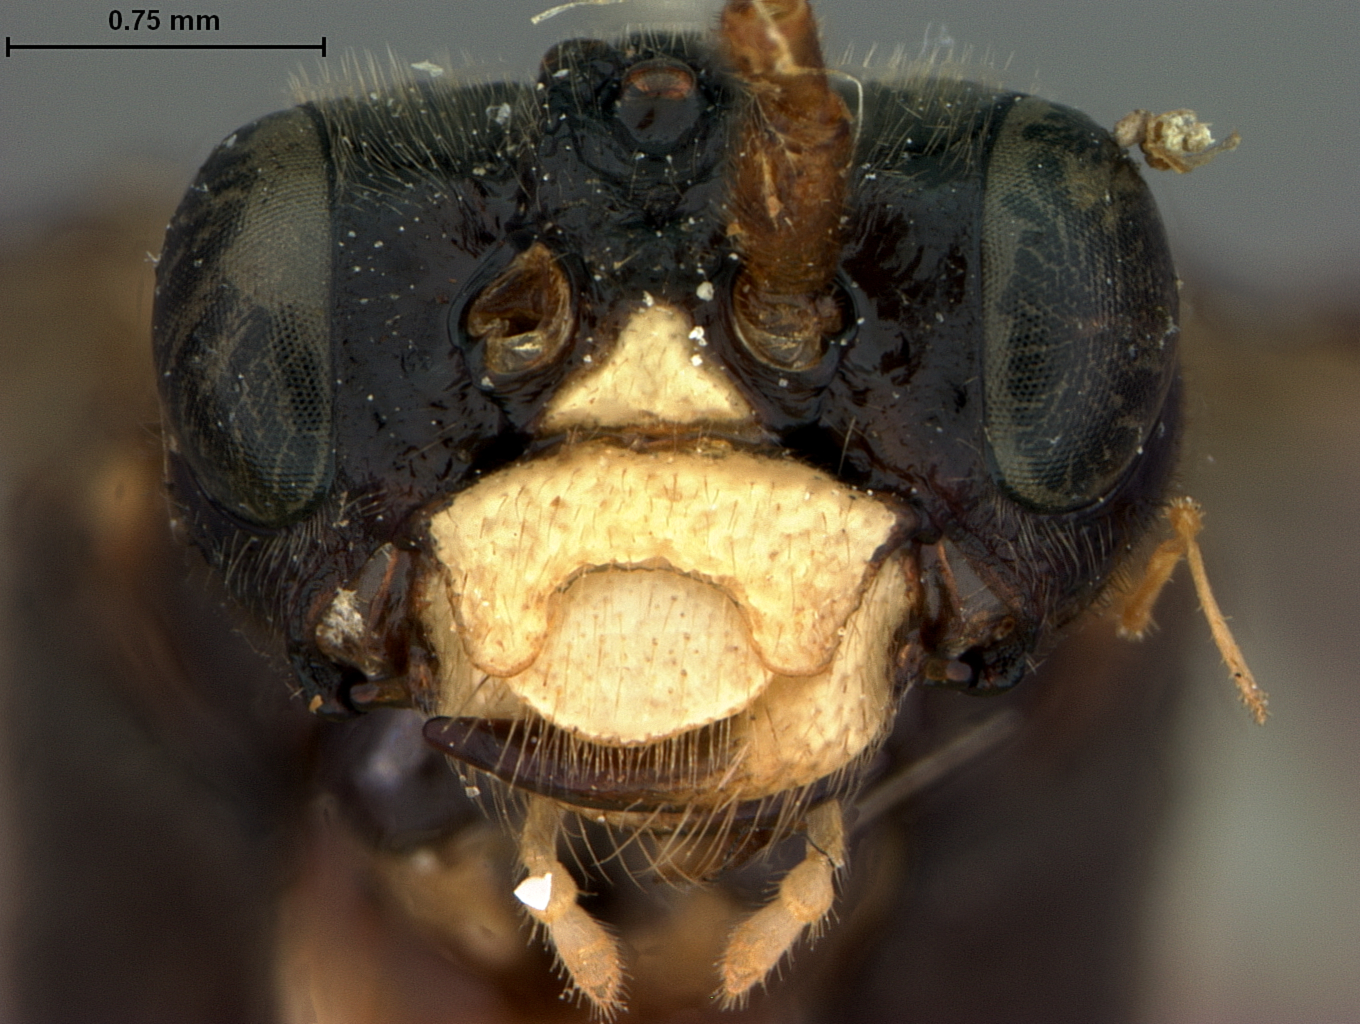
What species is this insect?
Taxonus fletcheri
